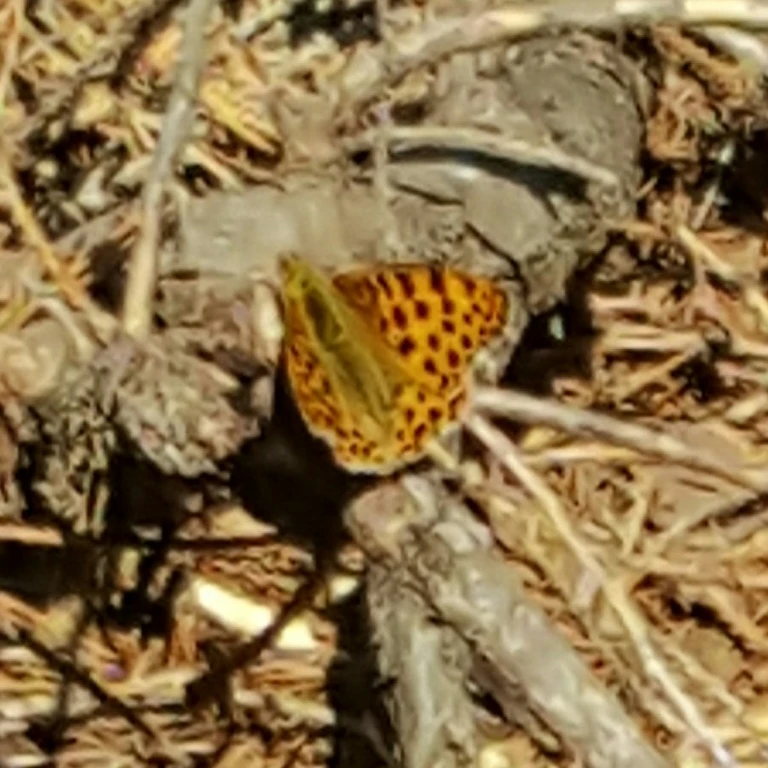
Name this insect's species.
Issoria lathonia
